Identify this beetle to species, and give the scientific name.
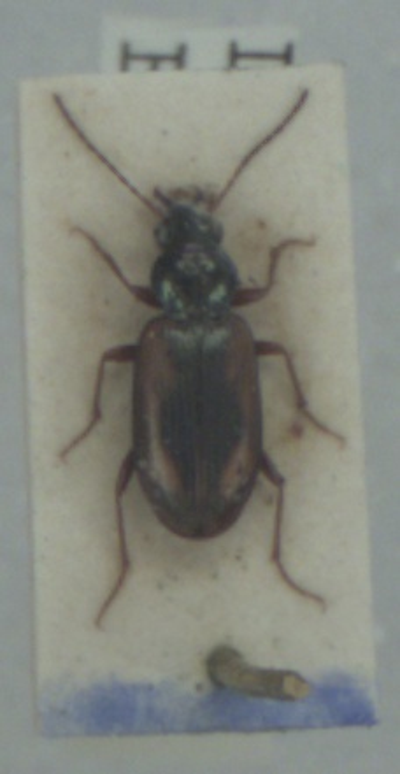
Bembidion maritimum
